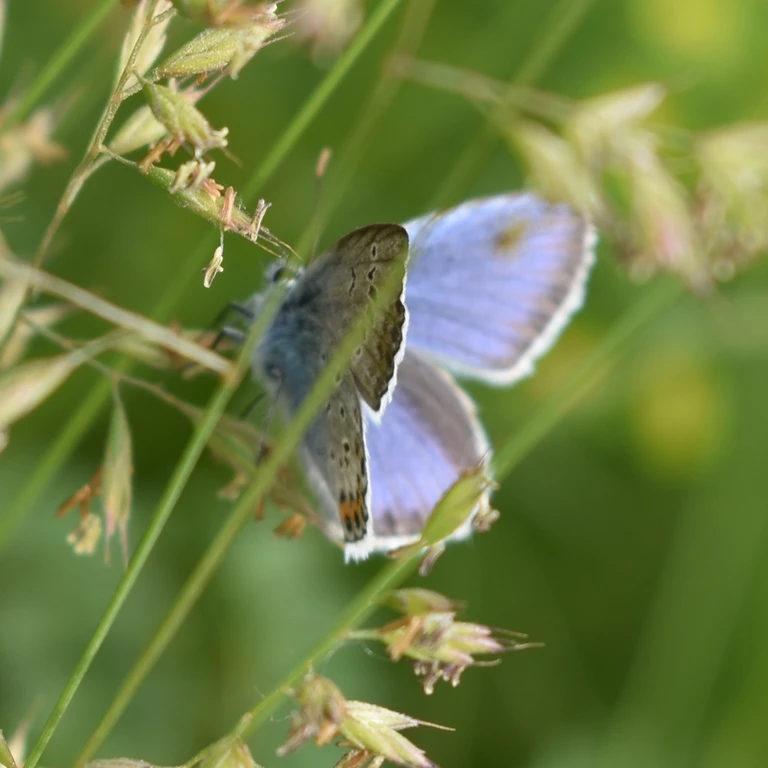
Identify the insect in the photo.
Plebejus argus
